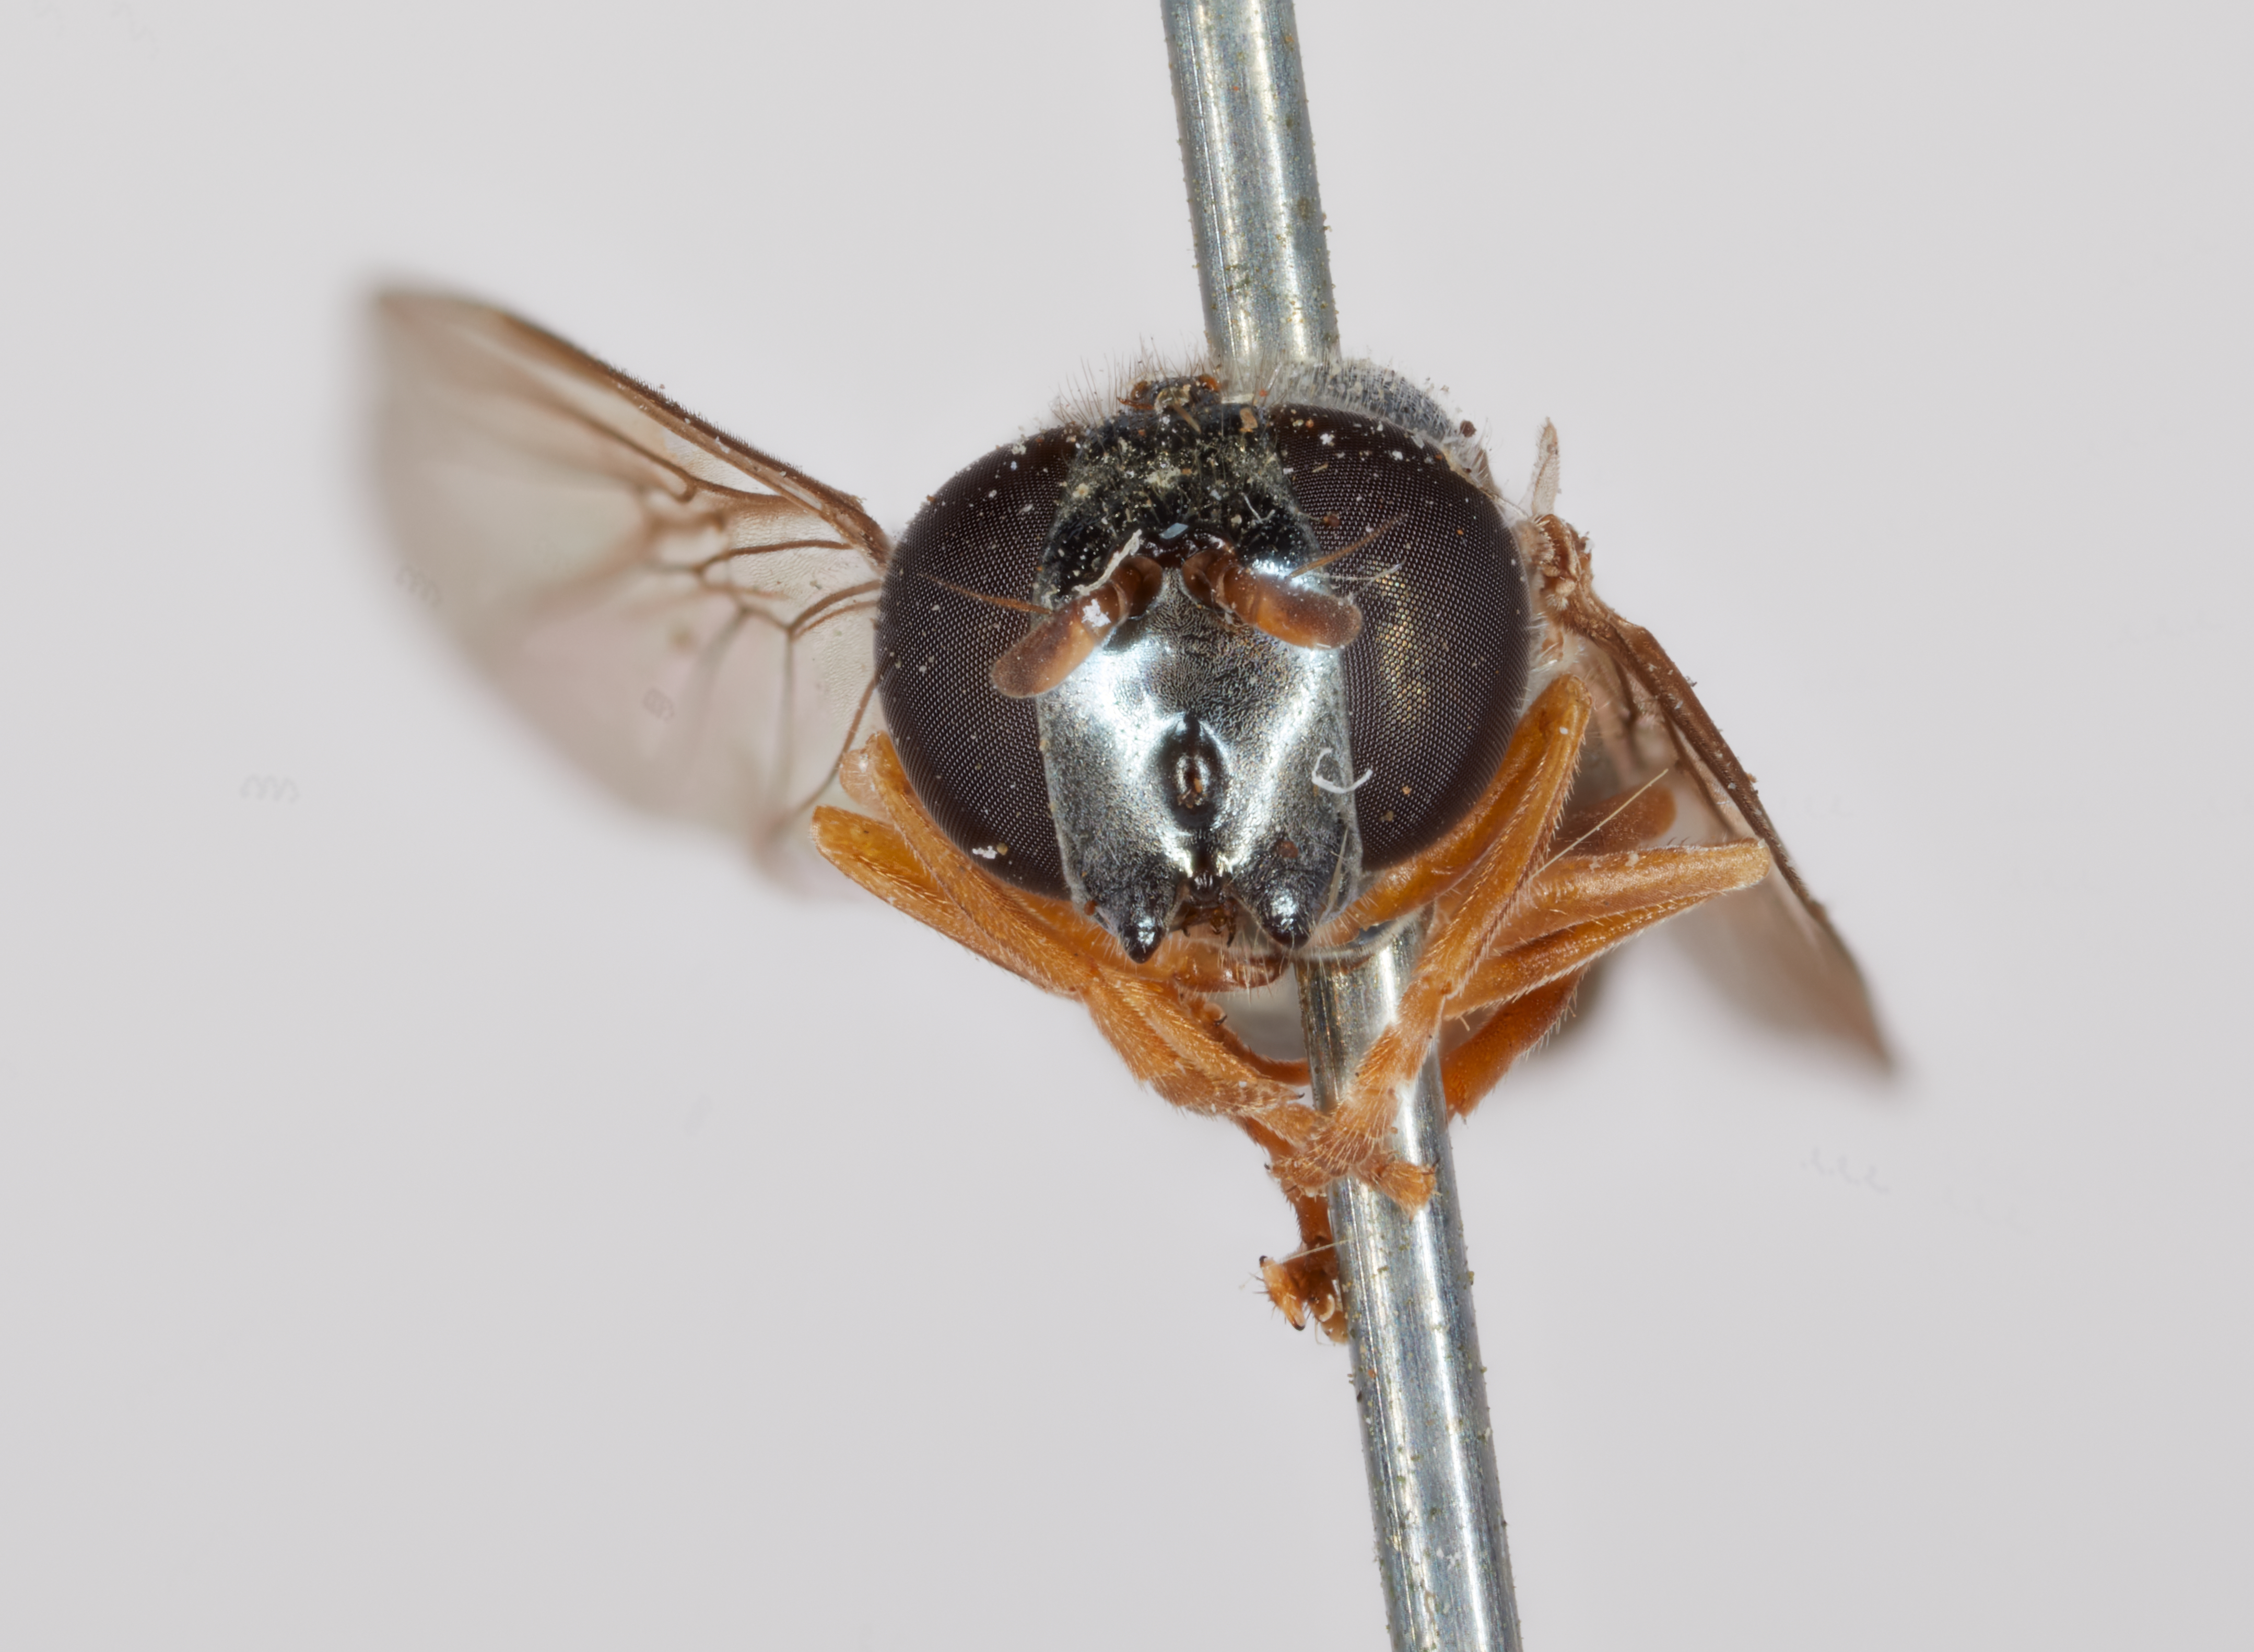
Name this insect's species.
Cheilosia rufipes
